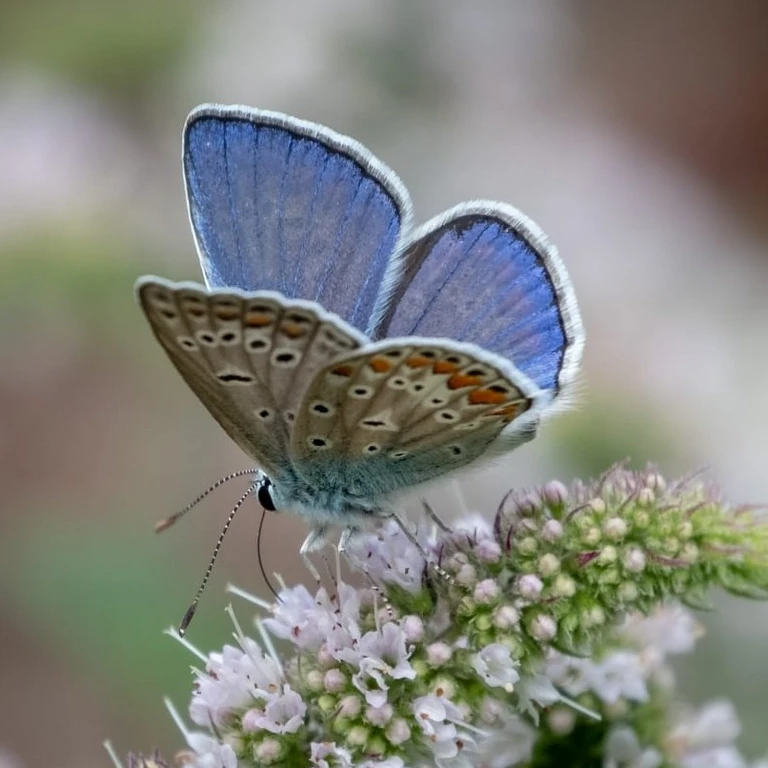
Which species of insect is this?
Polyommatus icarus
